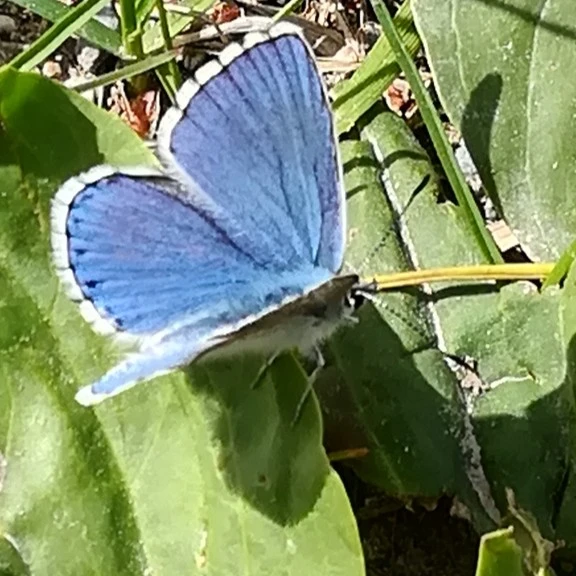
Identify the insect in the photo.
Lysandra bellargus
